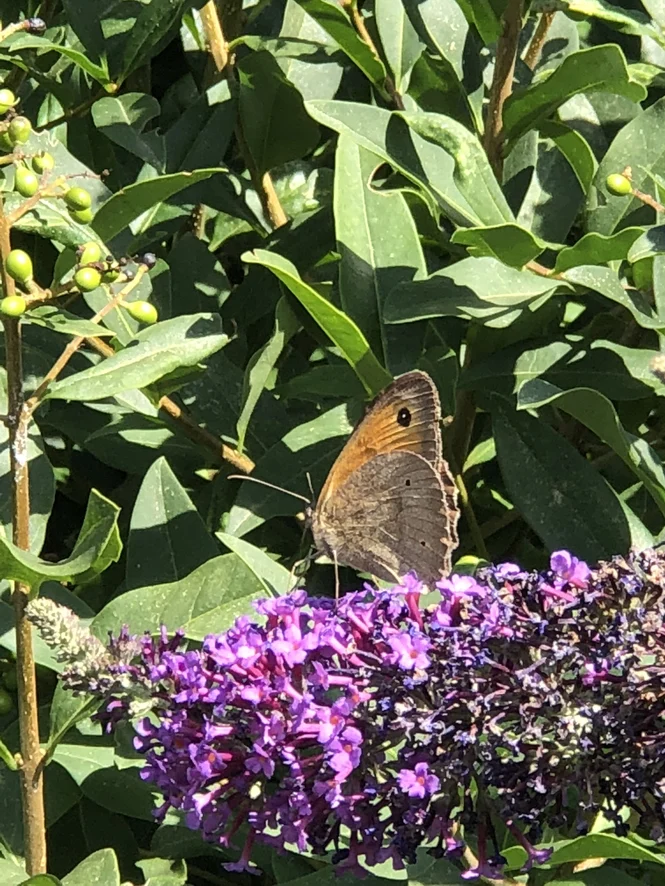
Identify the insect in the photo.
Maniola jurtina
